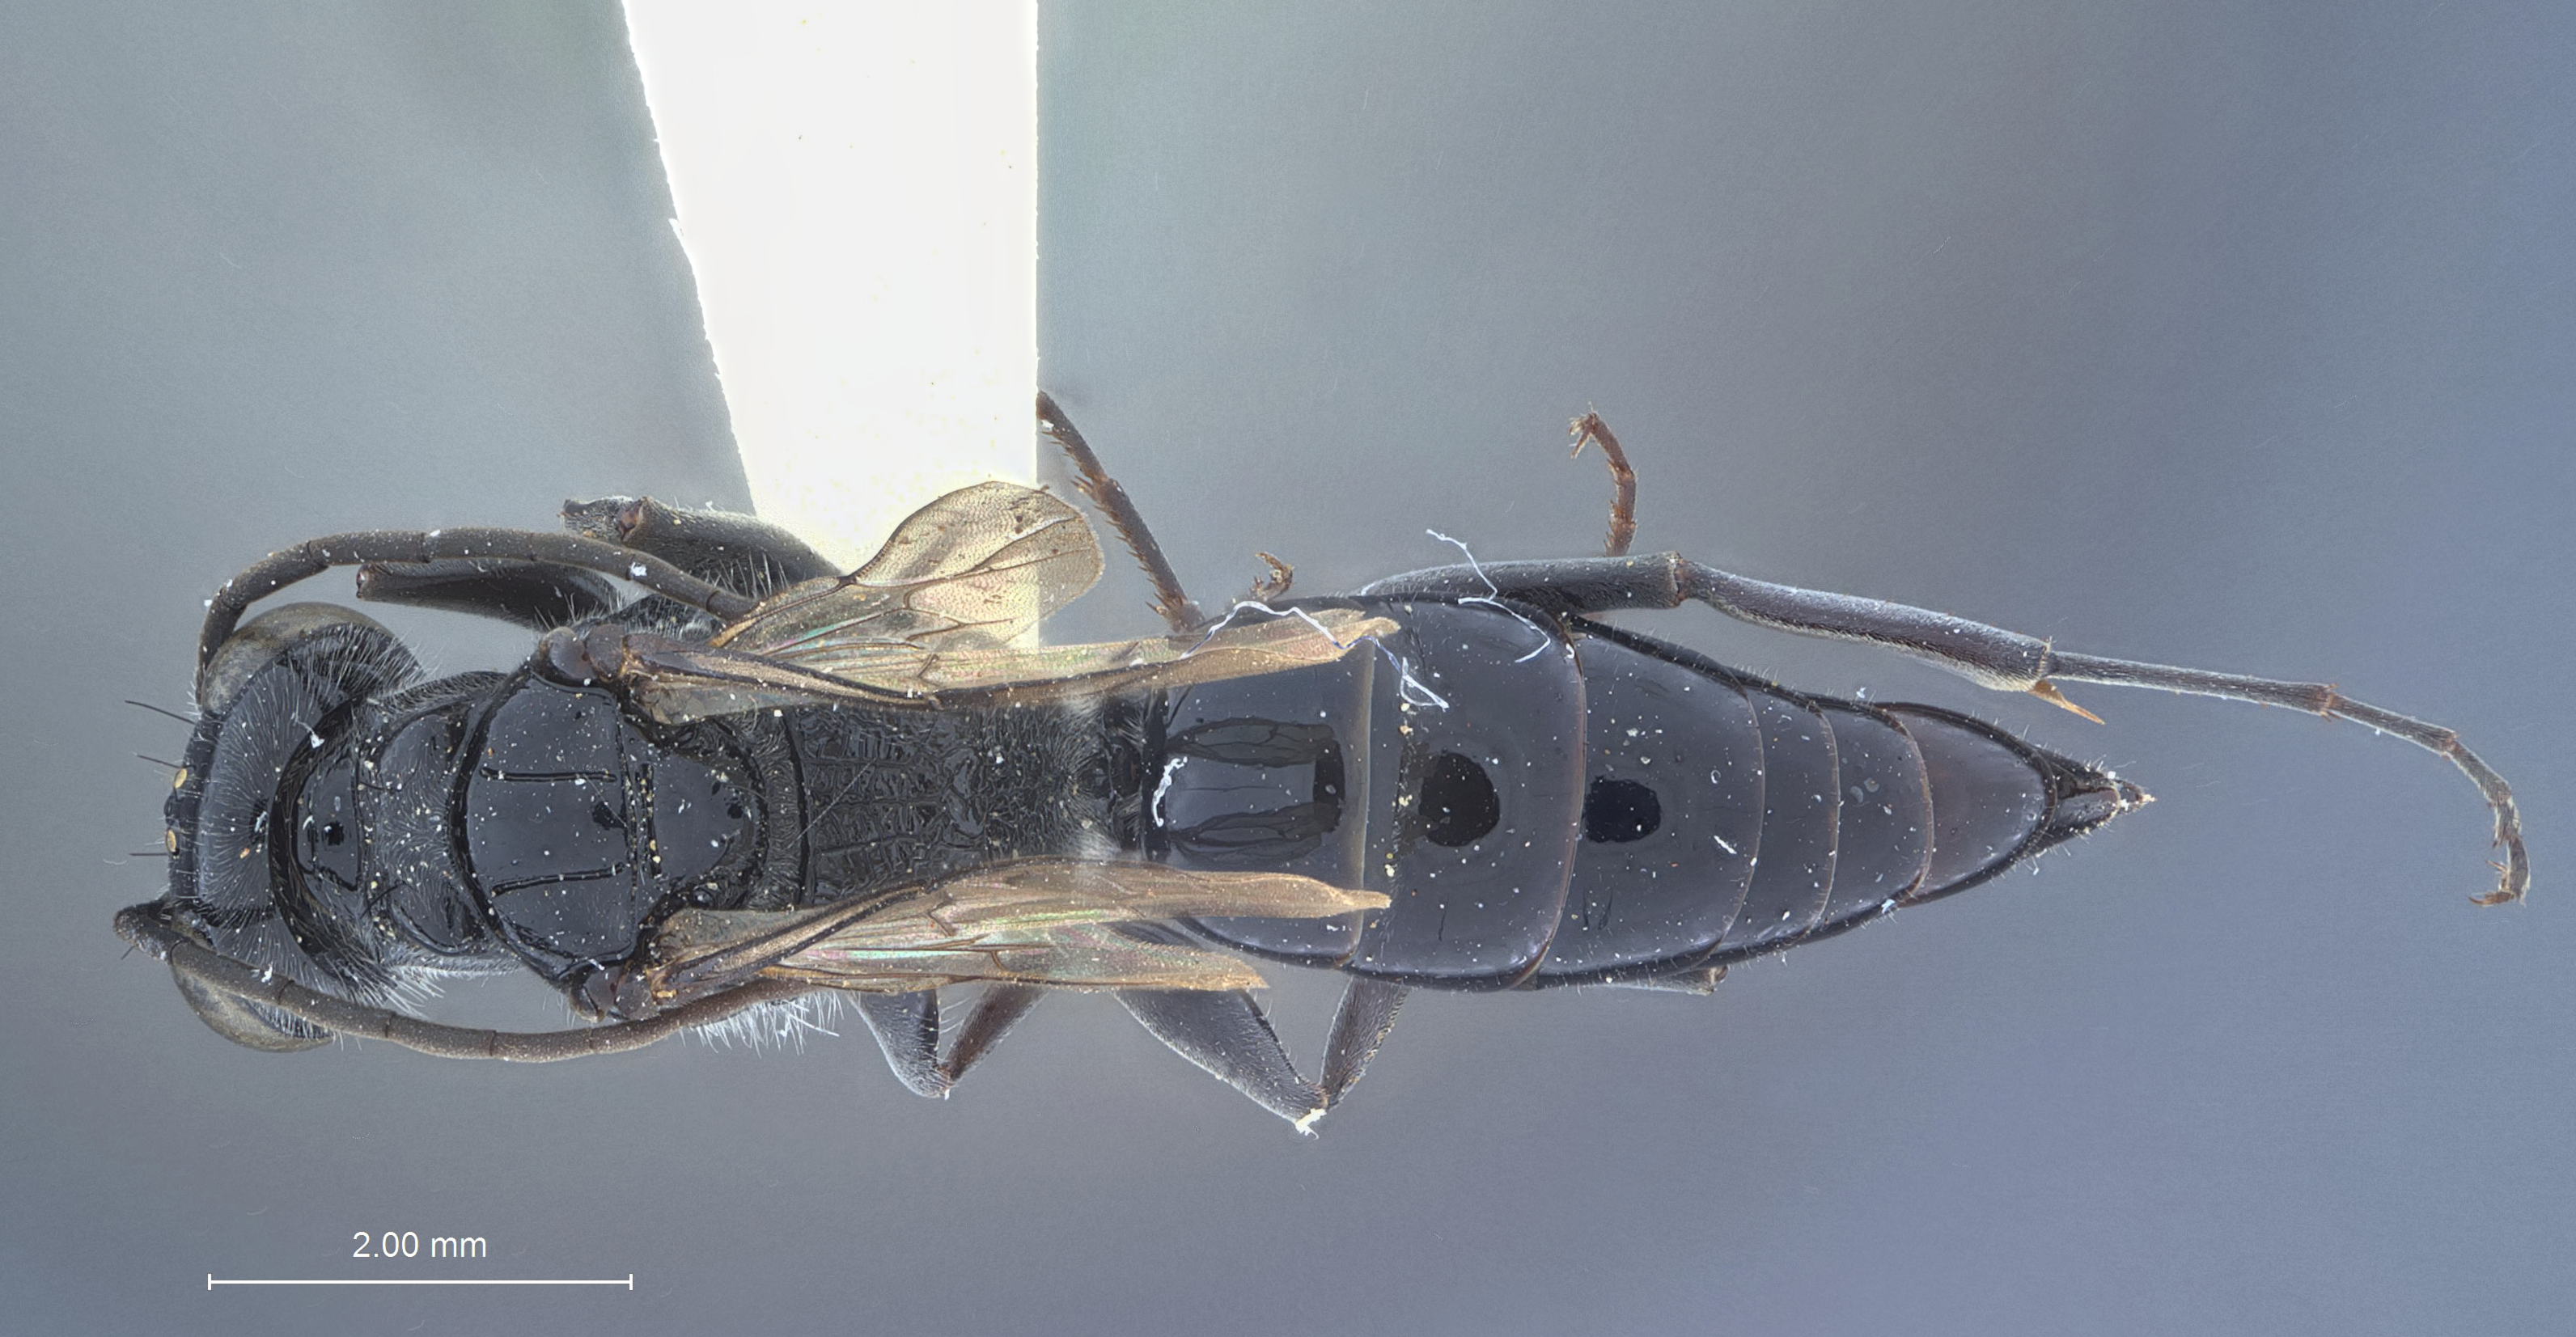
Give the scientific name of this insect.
Dolichurus amamiensis
